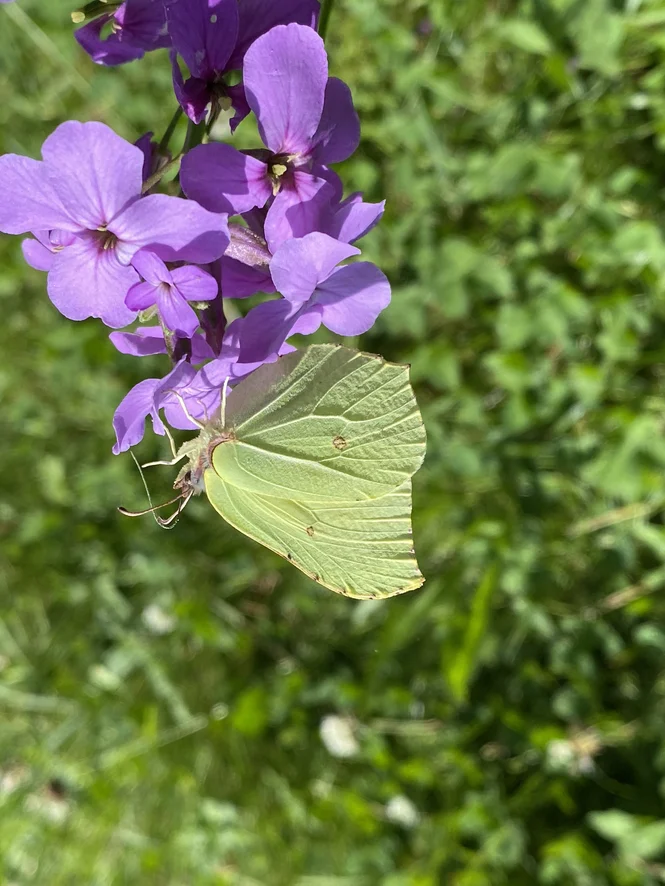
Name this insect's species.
Gonepteryx rhamni
